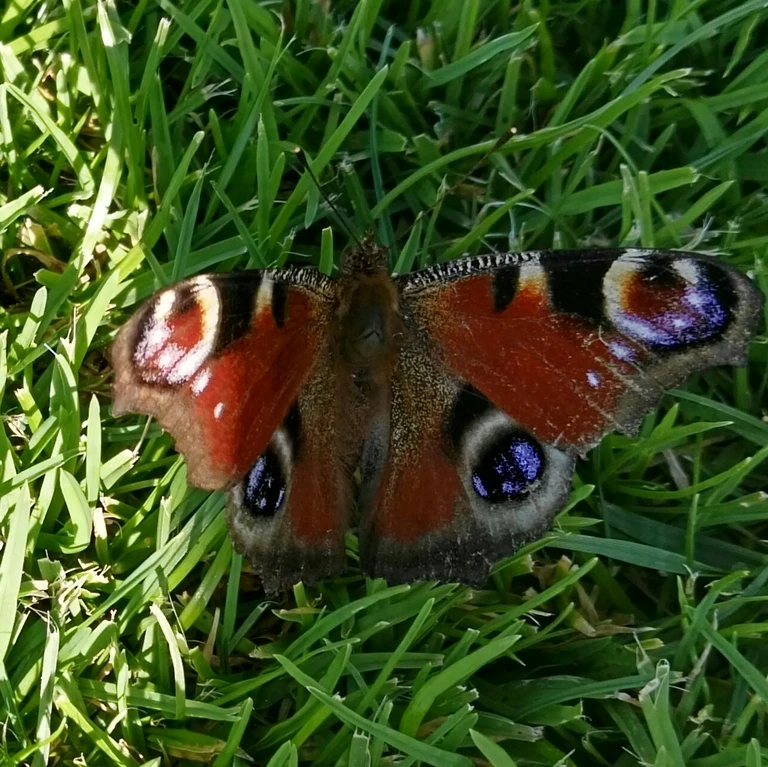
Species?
Aglais io
